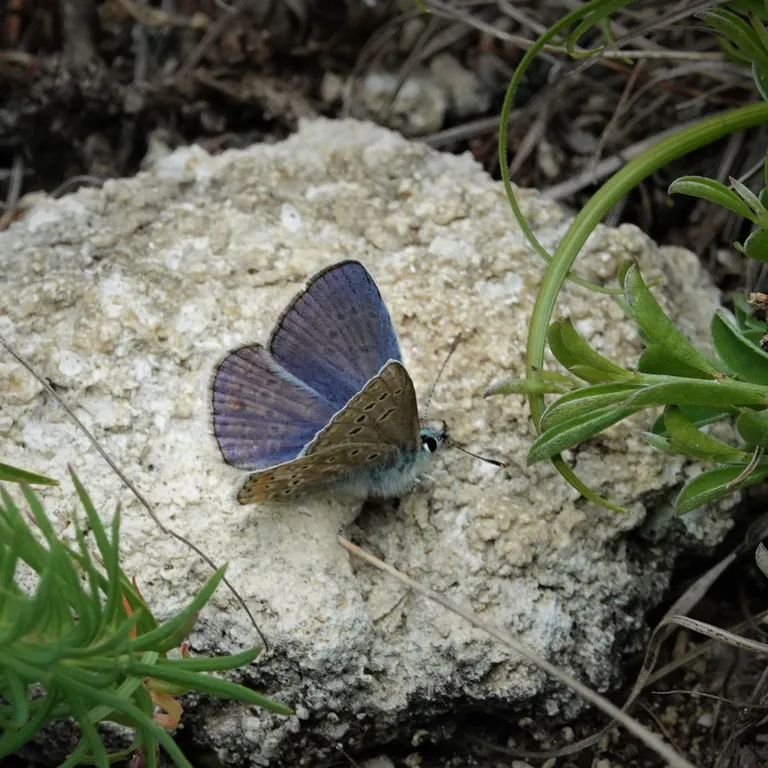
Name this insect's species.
Polyommatus thersites
